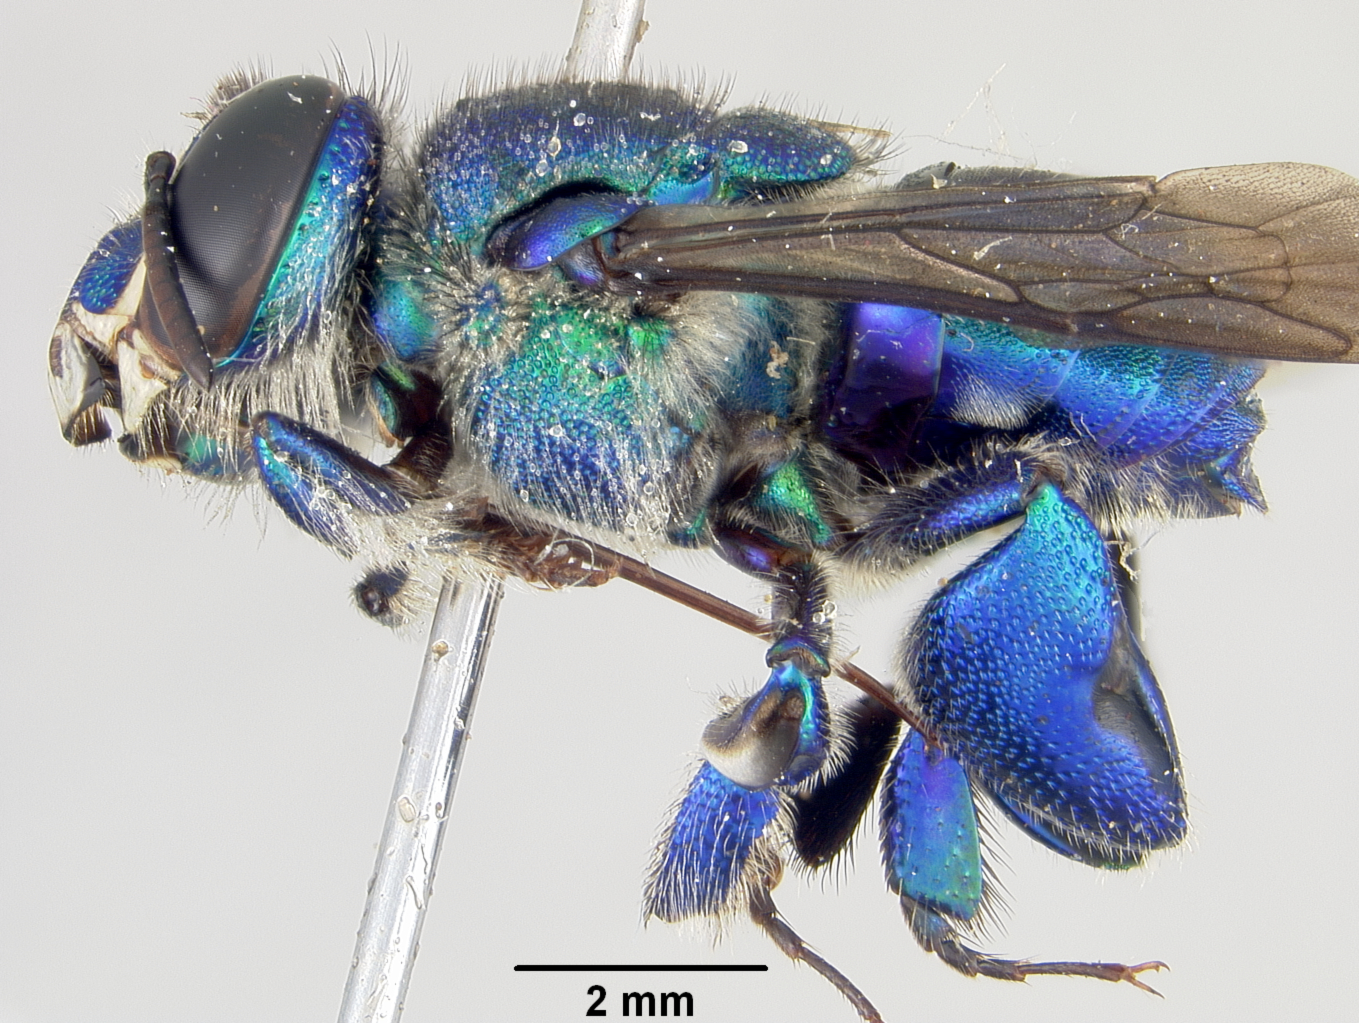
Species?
Euglossa sapphirina
